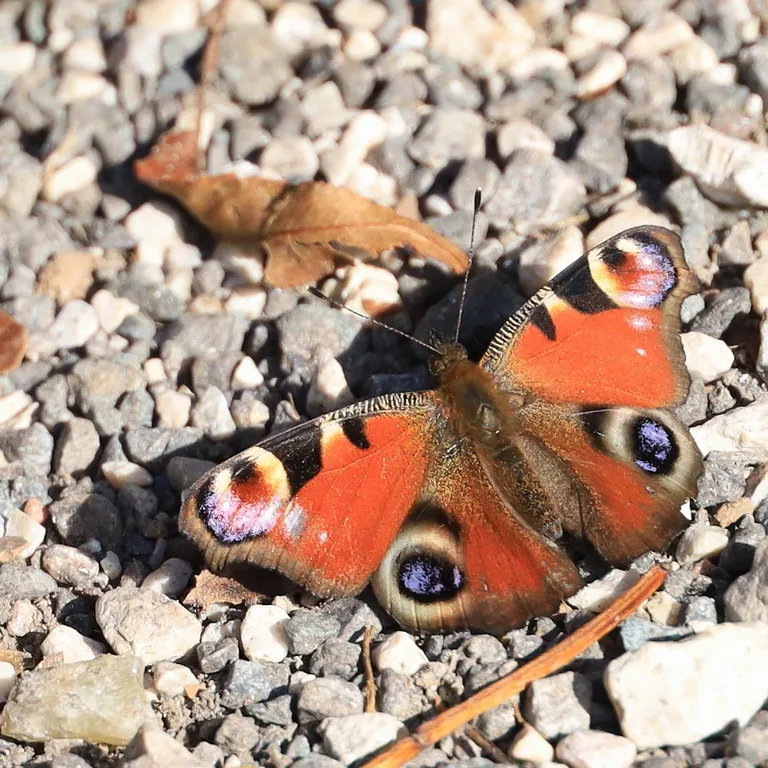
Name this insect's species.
Aglais io
